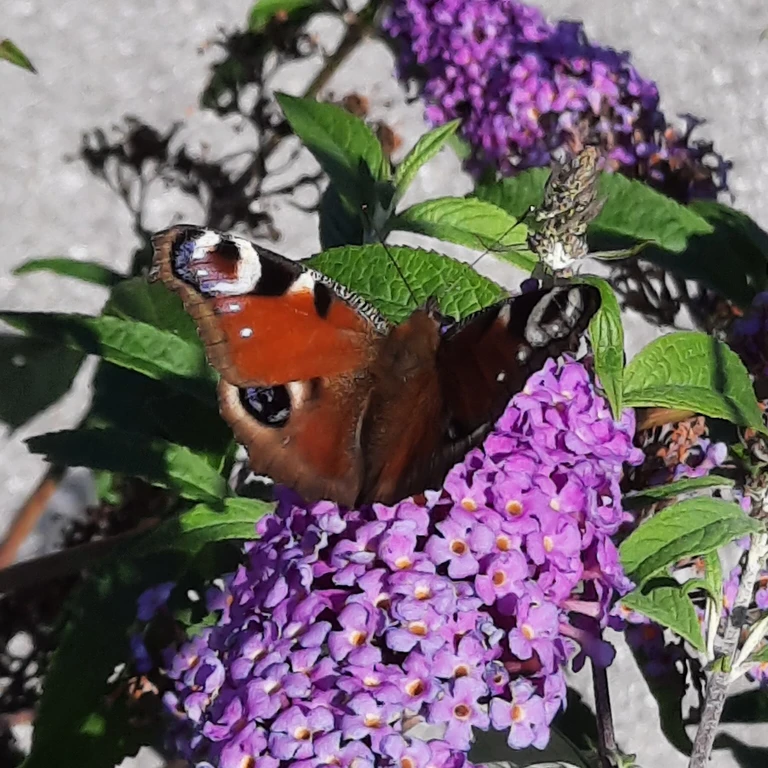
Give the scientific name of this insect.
Aglais io
